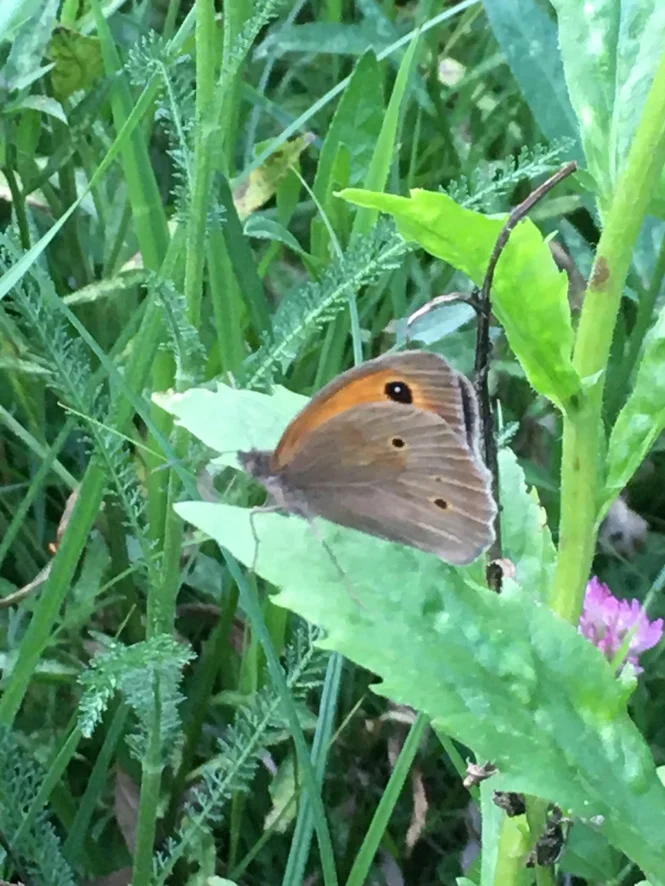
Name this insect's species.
Maniola jurtina
